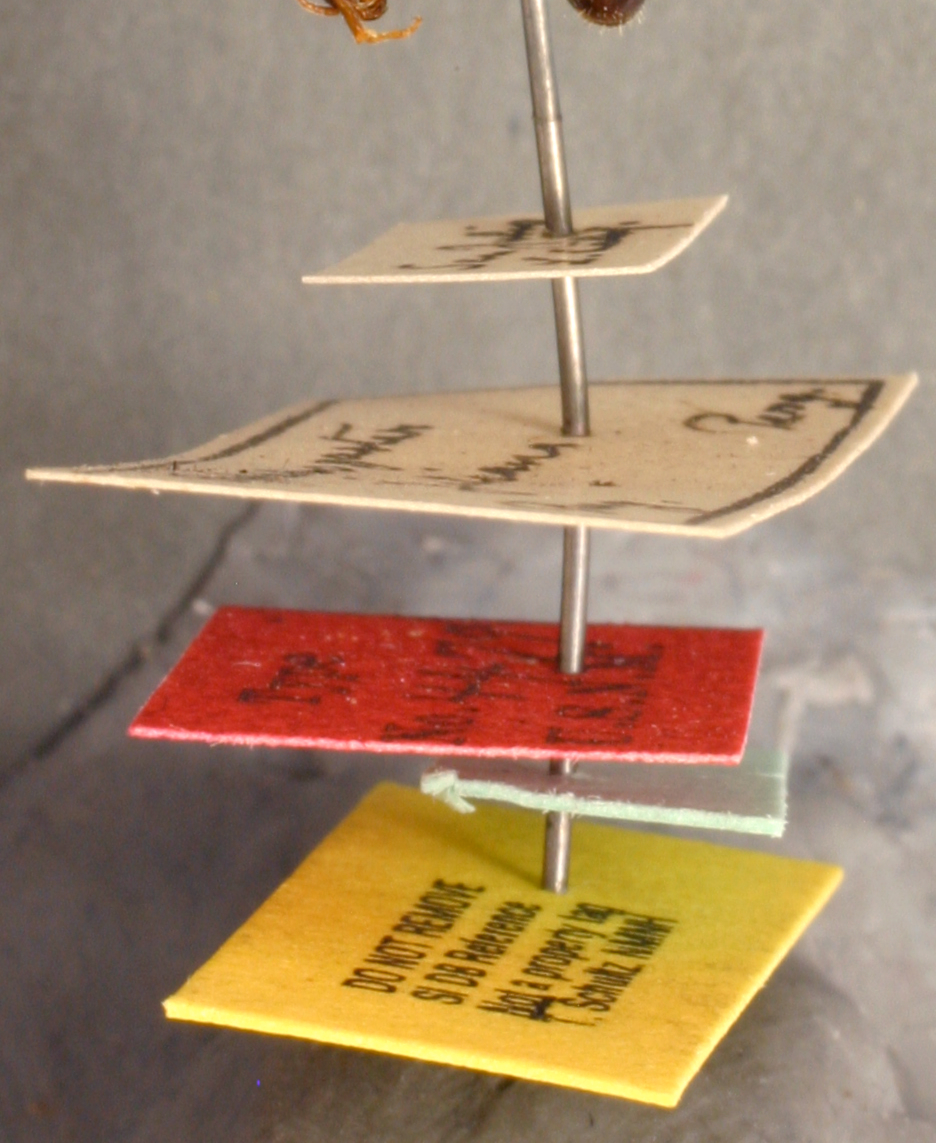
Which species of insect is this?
Aphaenogaster juliana
